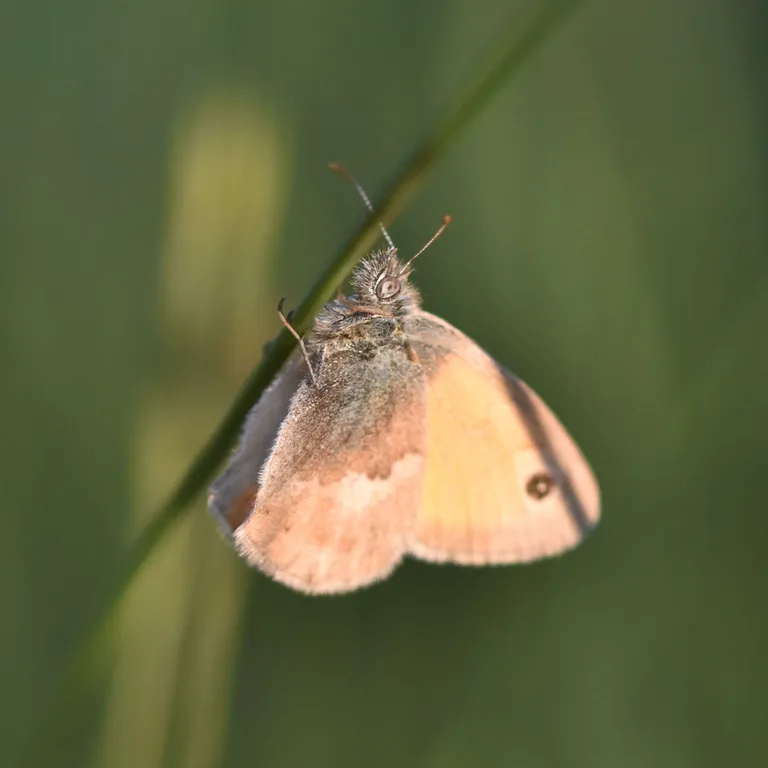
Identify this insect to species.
Coenonympha pamphilus
